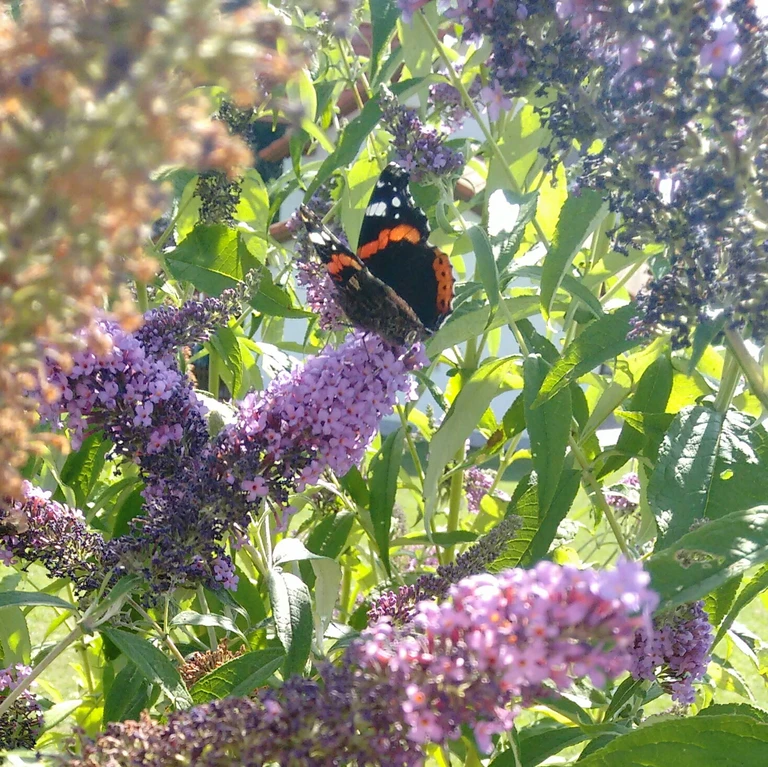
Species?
Vanessa atalanta
